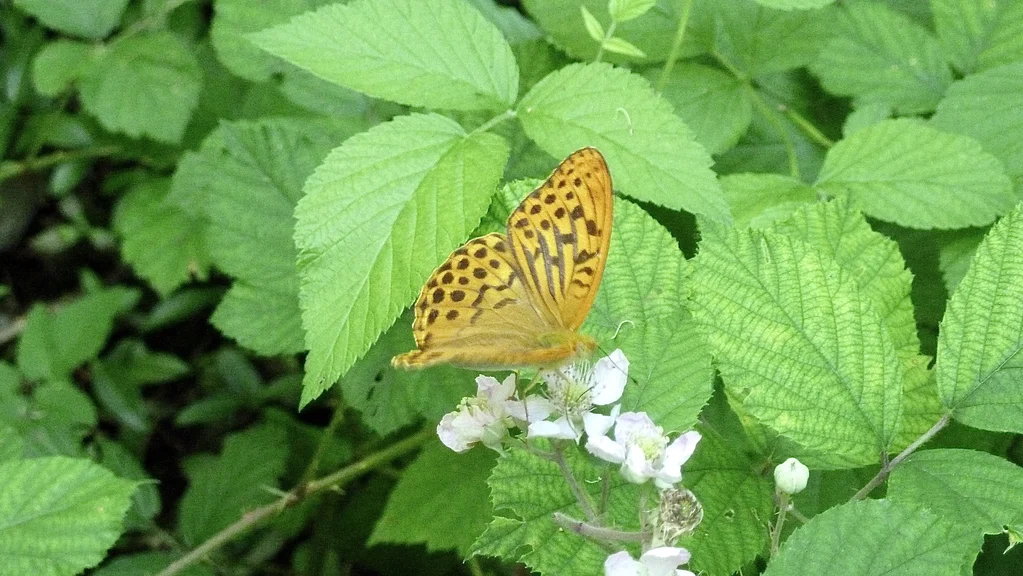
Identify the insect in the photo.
Argynnis paphia
